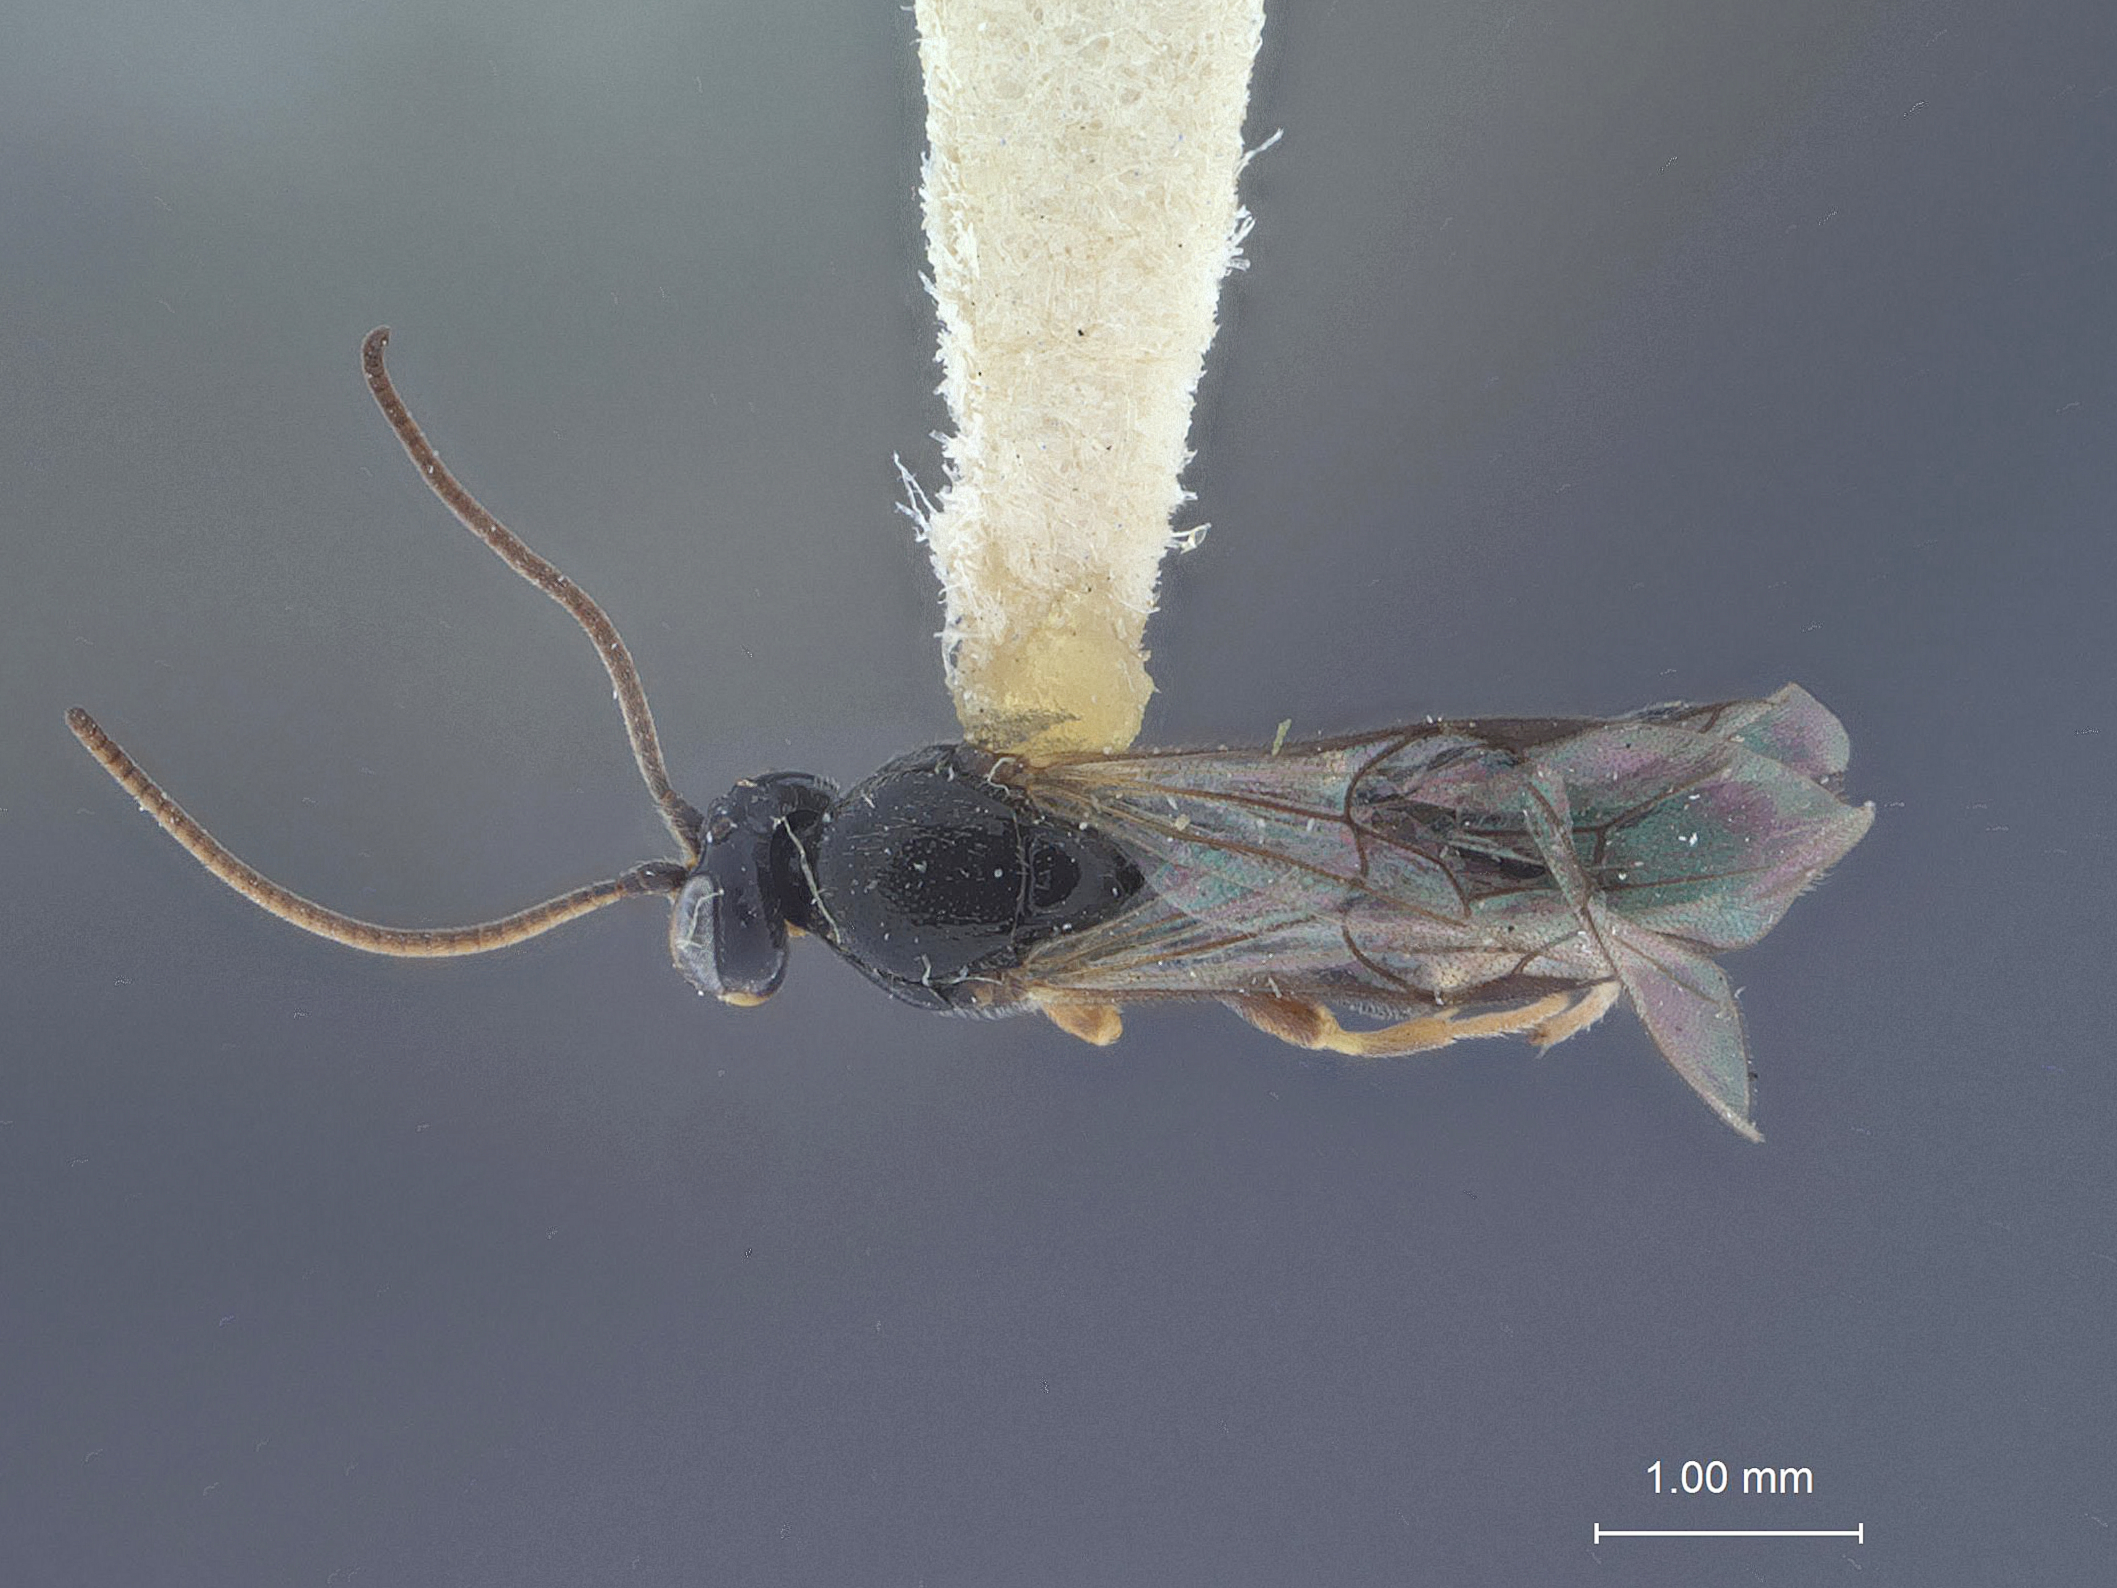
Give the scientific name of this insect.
Trieres flexus
